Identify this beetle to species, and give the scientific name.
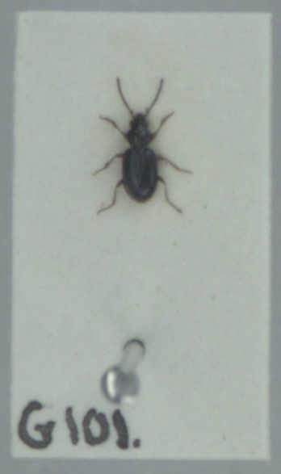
Bembidion assimile
